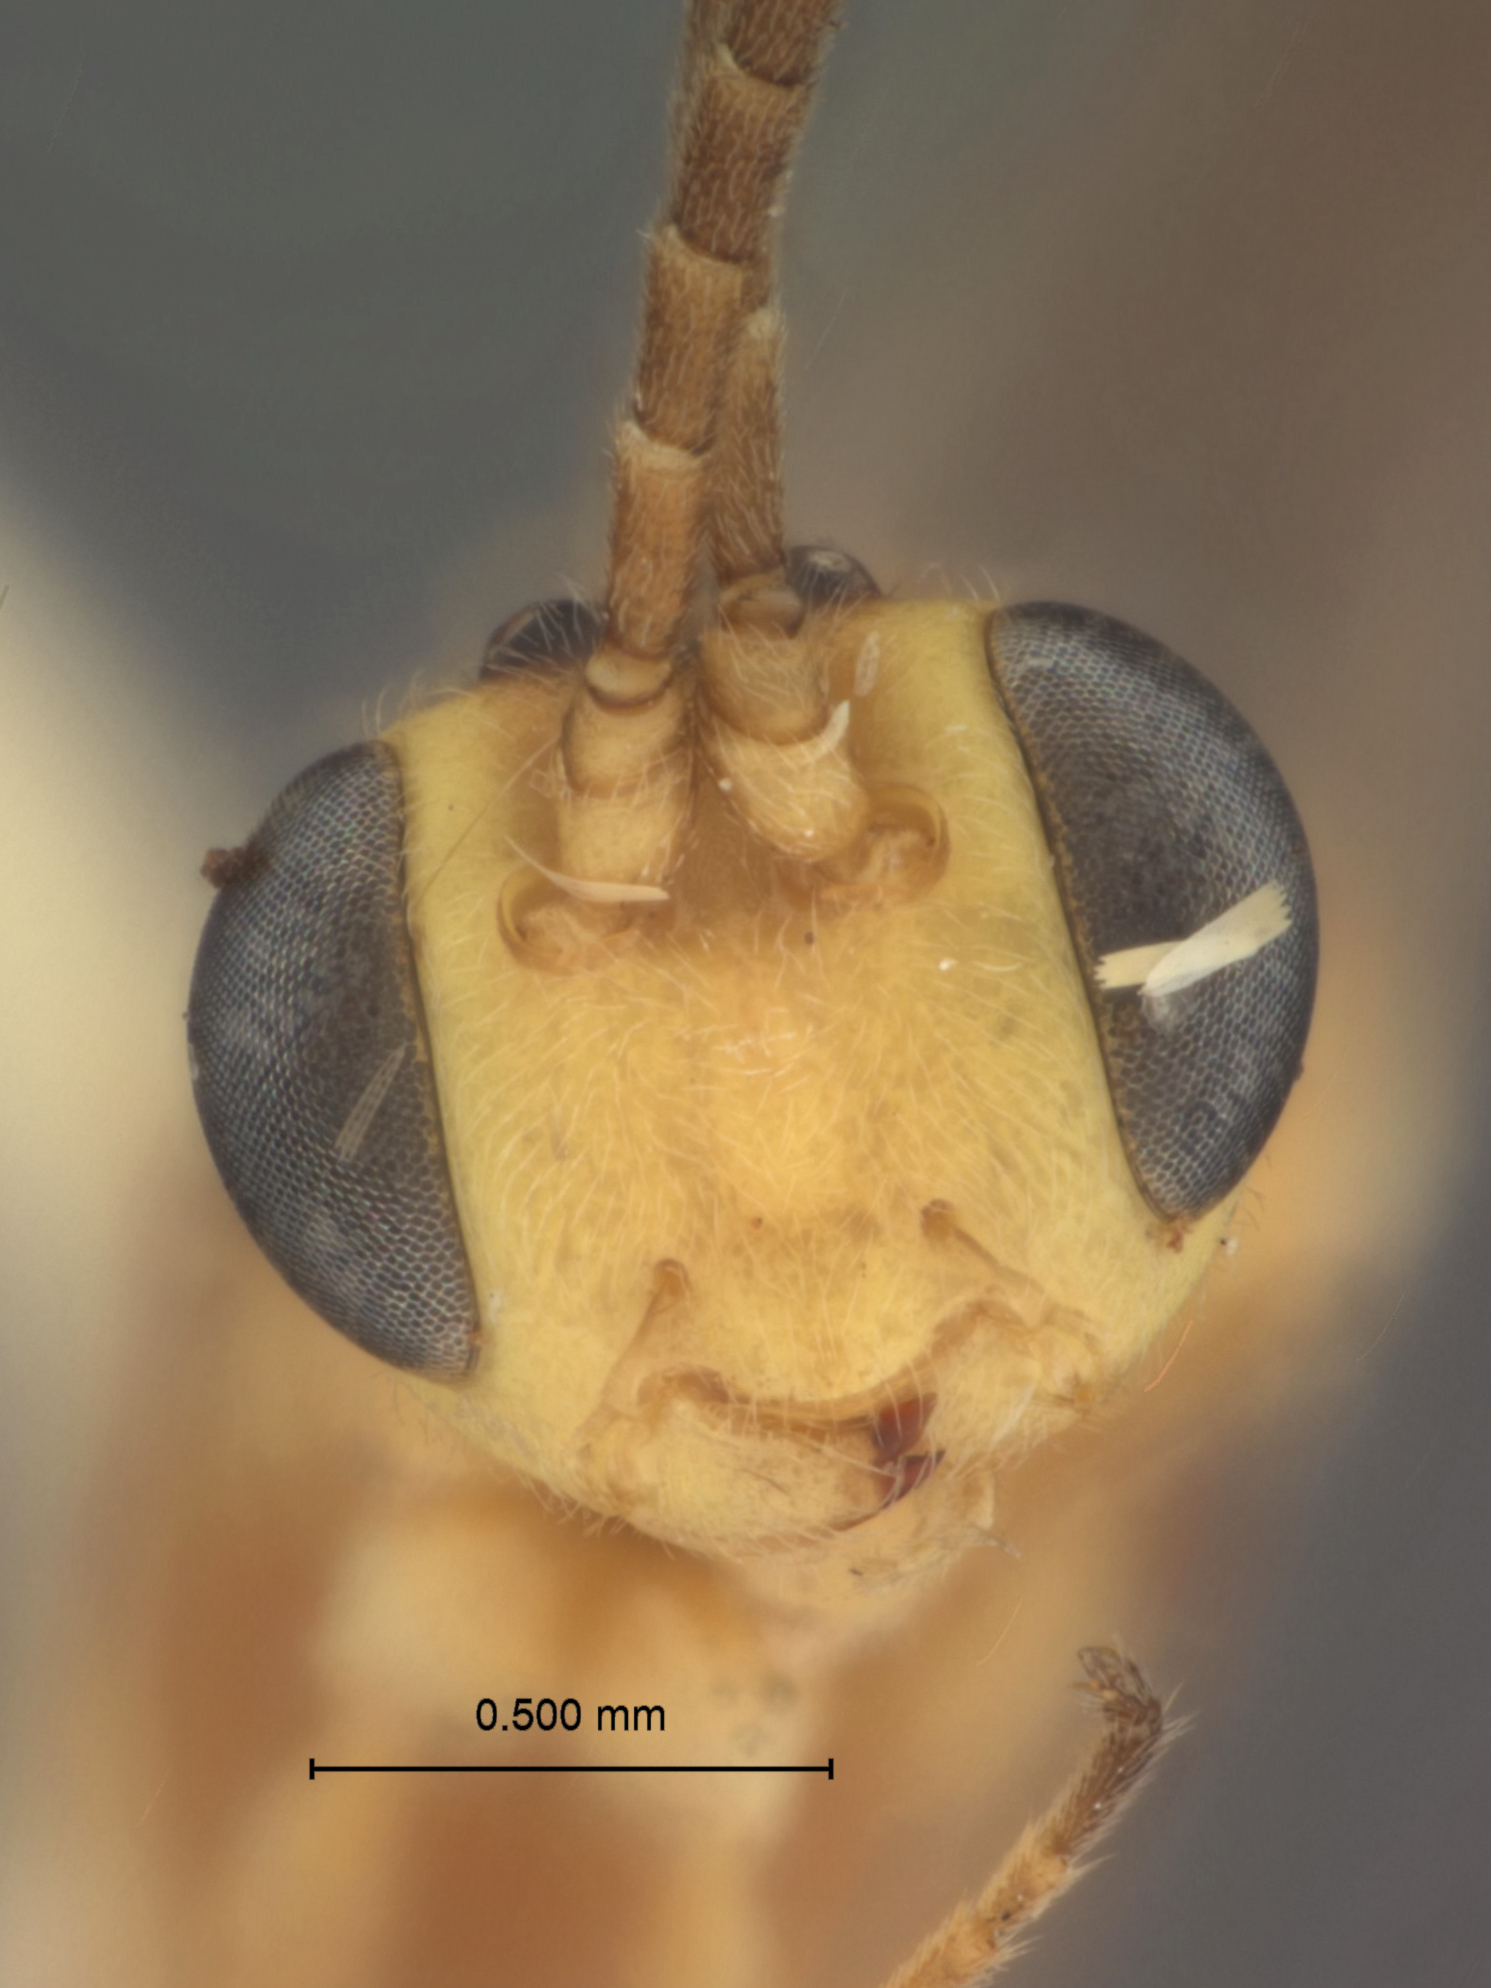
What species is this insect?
Temelucha palmi
